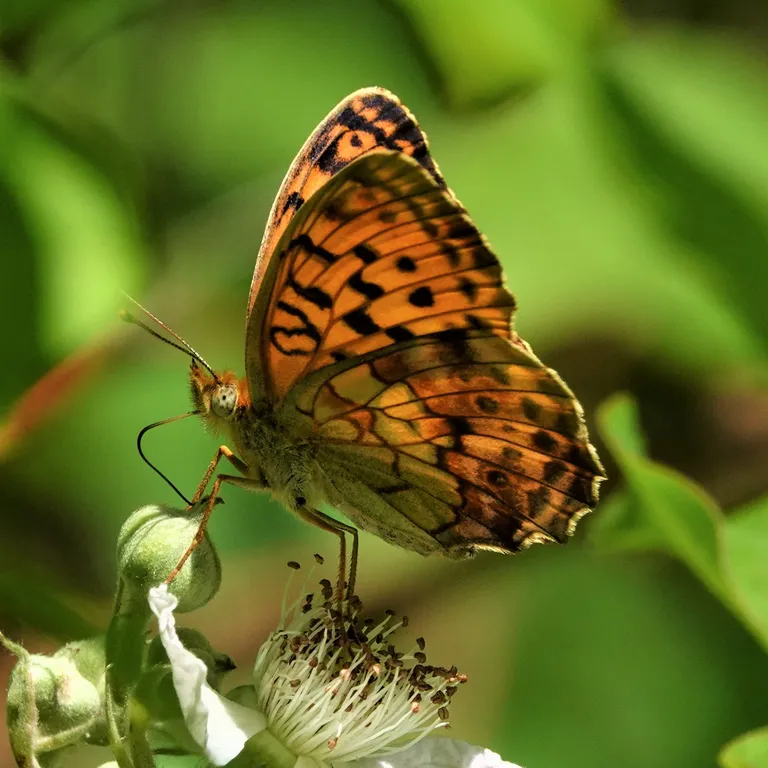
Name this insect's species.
Brenthis daphne
